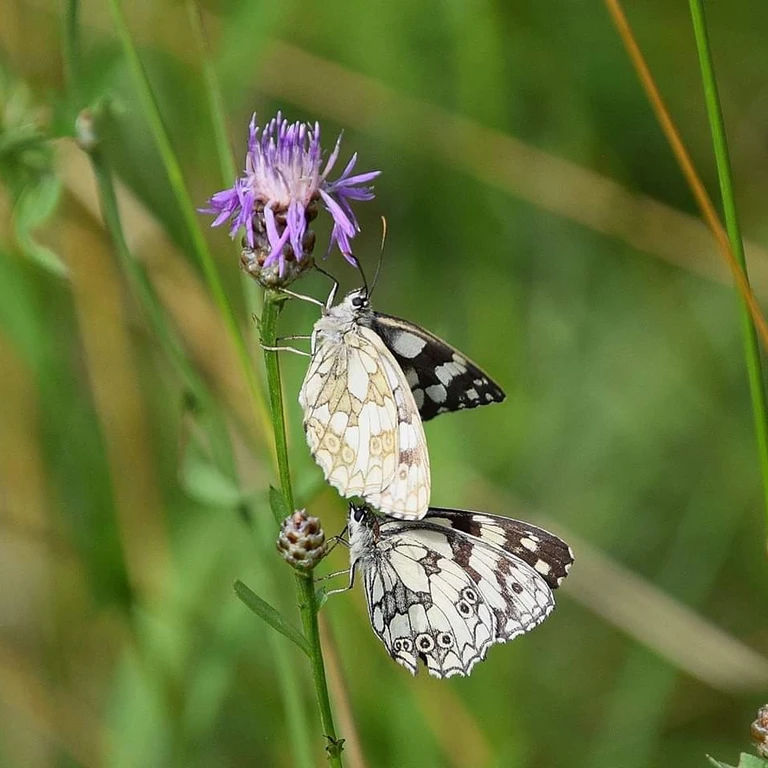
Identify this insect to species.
Melanargia galathea
